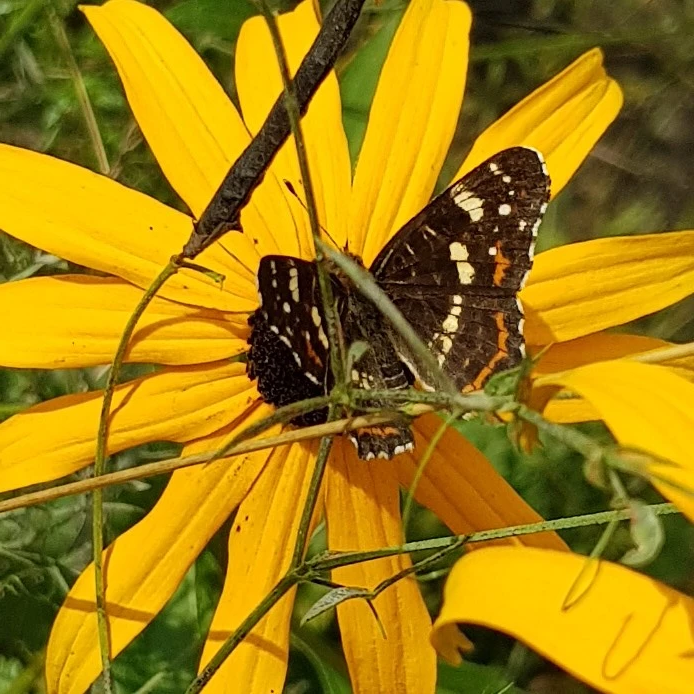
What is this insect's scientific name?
Araschnia levana
